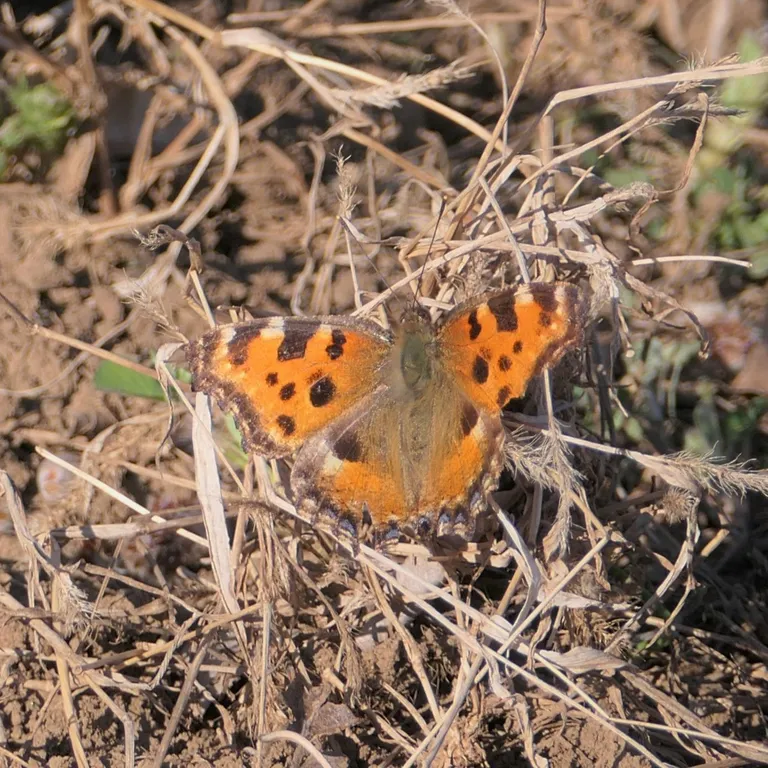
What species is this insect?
Nymphalis polychloros
